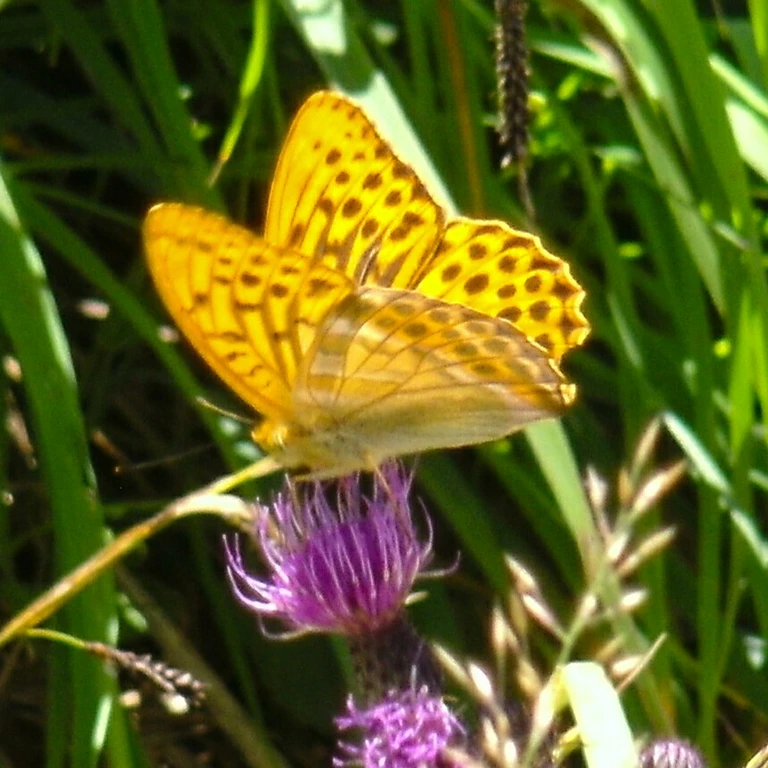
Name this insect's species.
Argynnis paphia
